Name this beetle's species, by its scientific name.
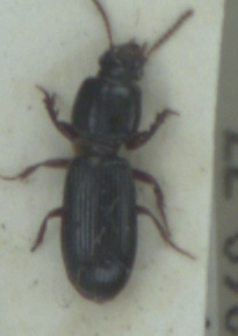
Clivina fossor
